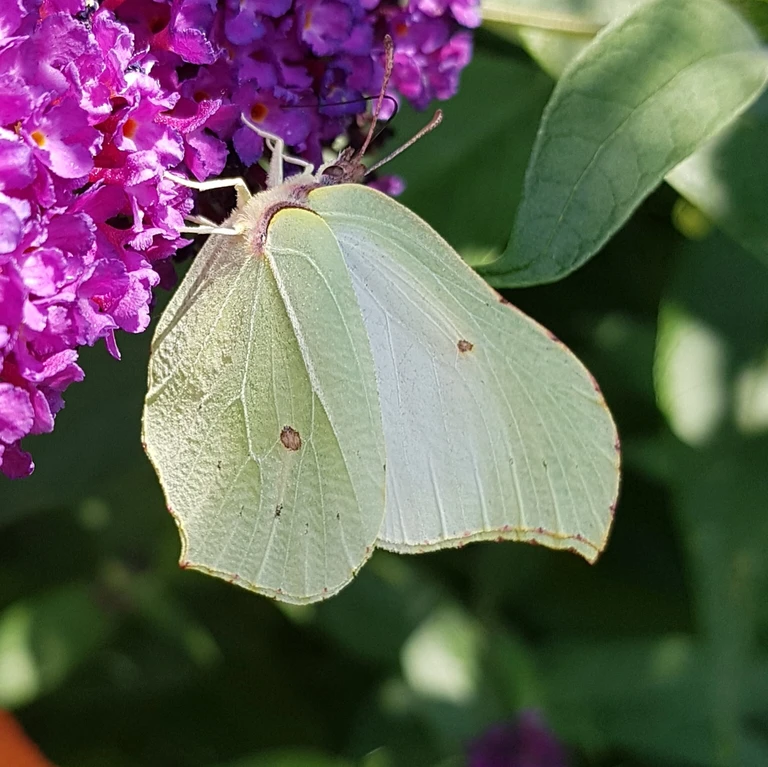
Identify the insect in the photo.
Gonepteryx rhamni
